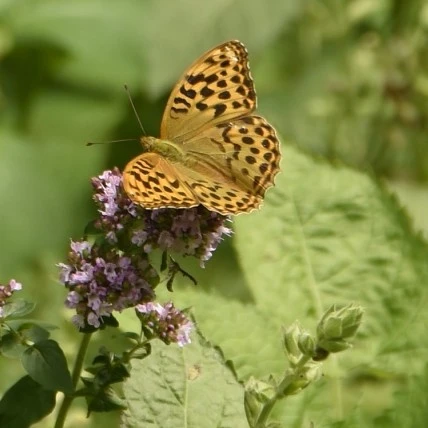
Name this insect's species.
Argynnis paphia
